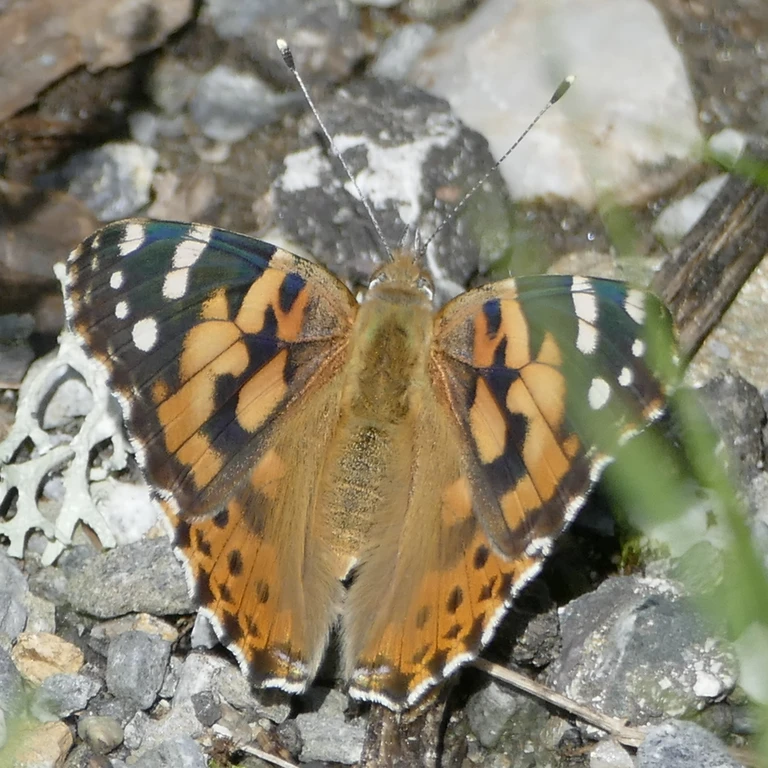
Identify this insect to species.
Vanessa cardui
